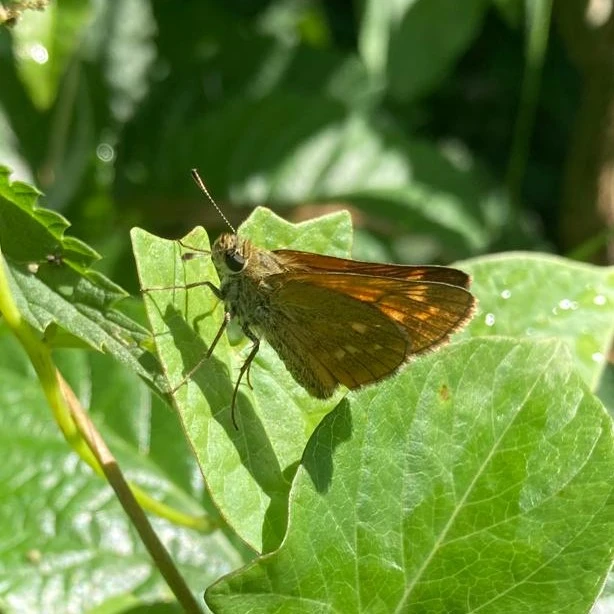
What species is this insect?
Ochlodes sylvanus (also Ochlodes venata)
